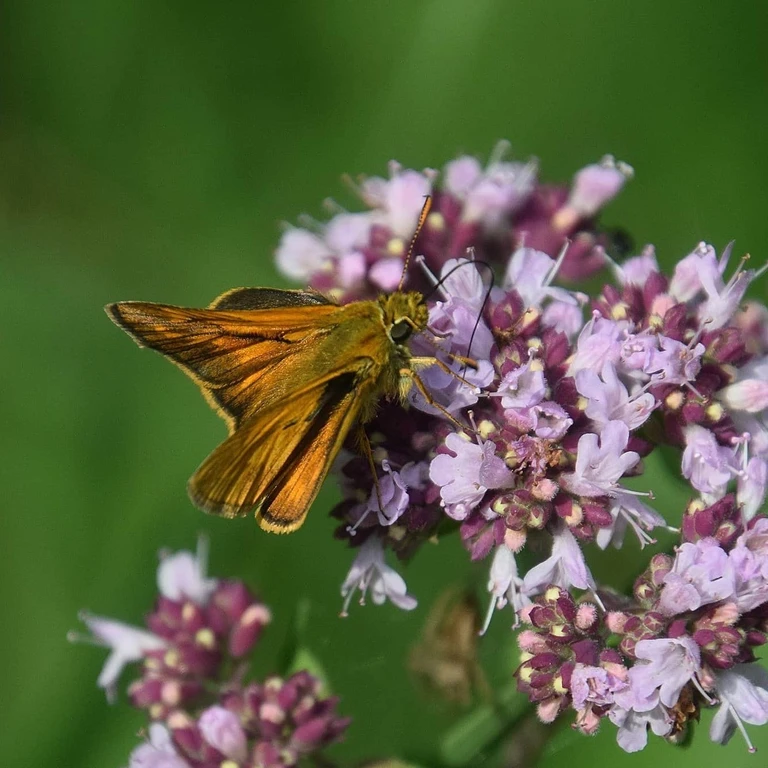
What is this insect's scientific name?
Ochlodes sylvanus (also Ochlodes venata)
